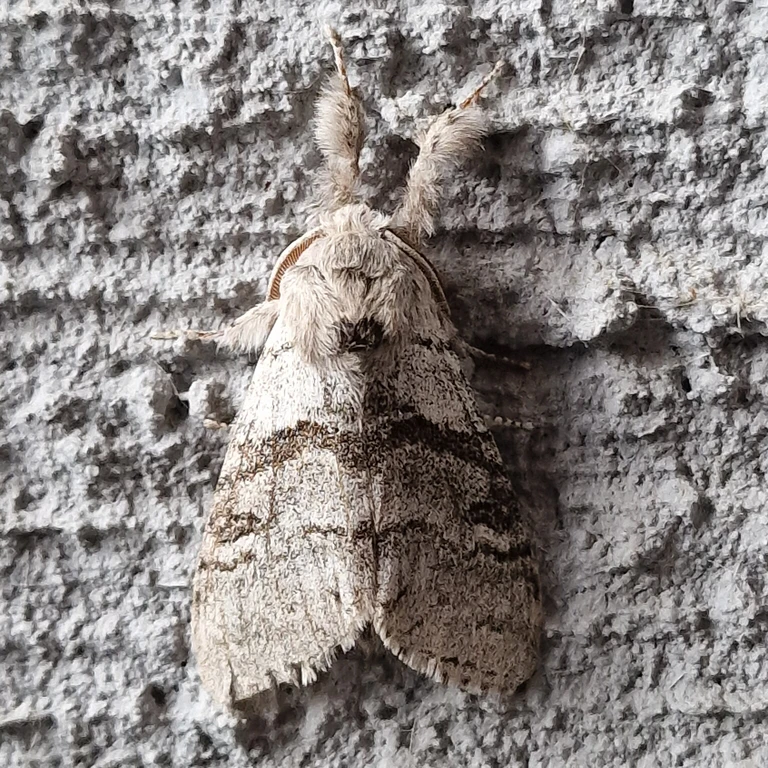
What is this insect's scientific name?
Calliteara pudibunda
